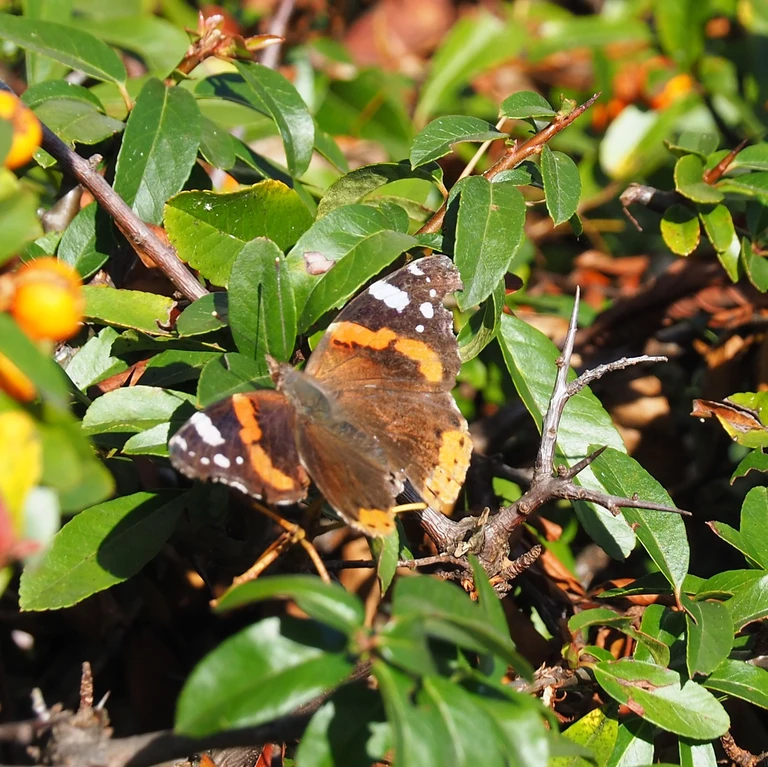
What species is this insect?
Vanessa atalanta
